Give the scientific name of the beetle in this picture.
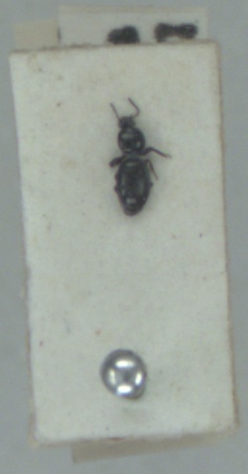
Dyschirius globosus
